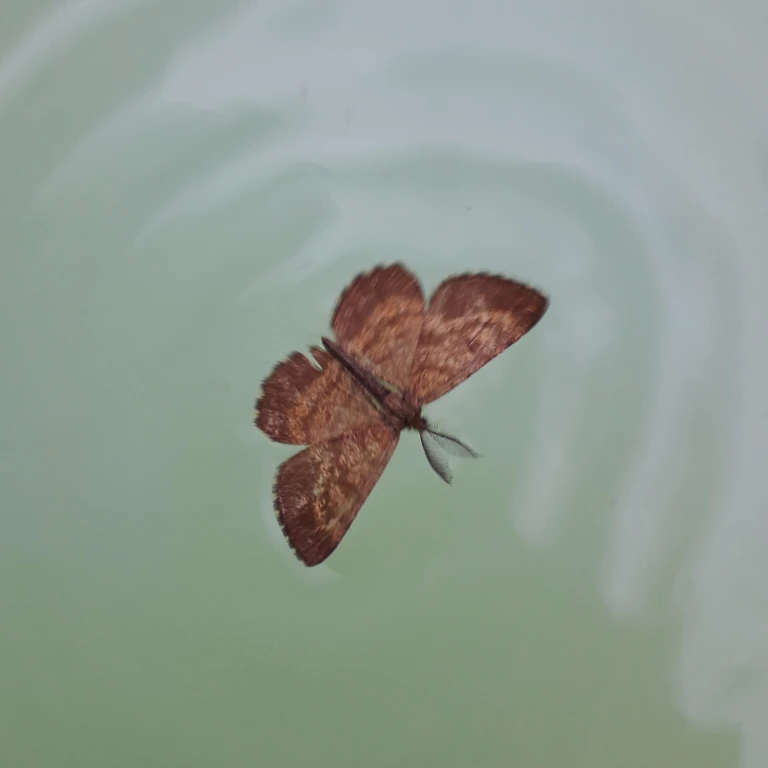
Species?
Ematurga atomaria
